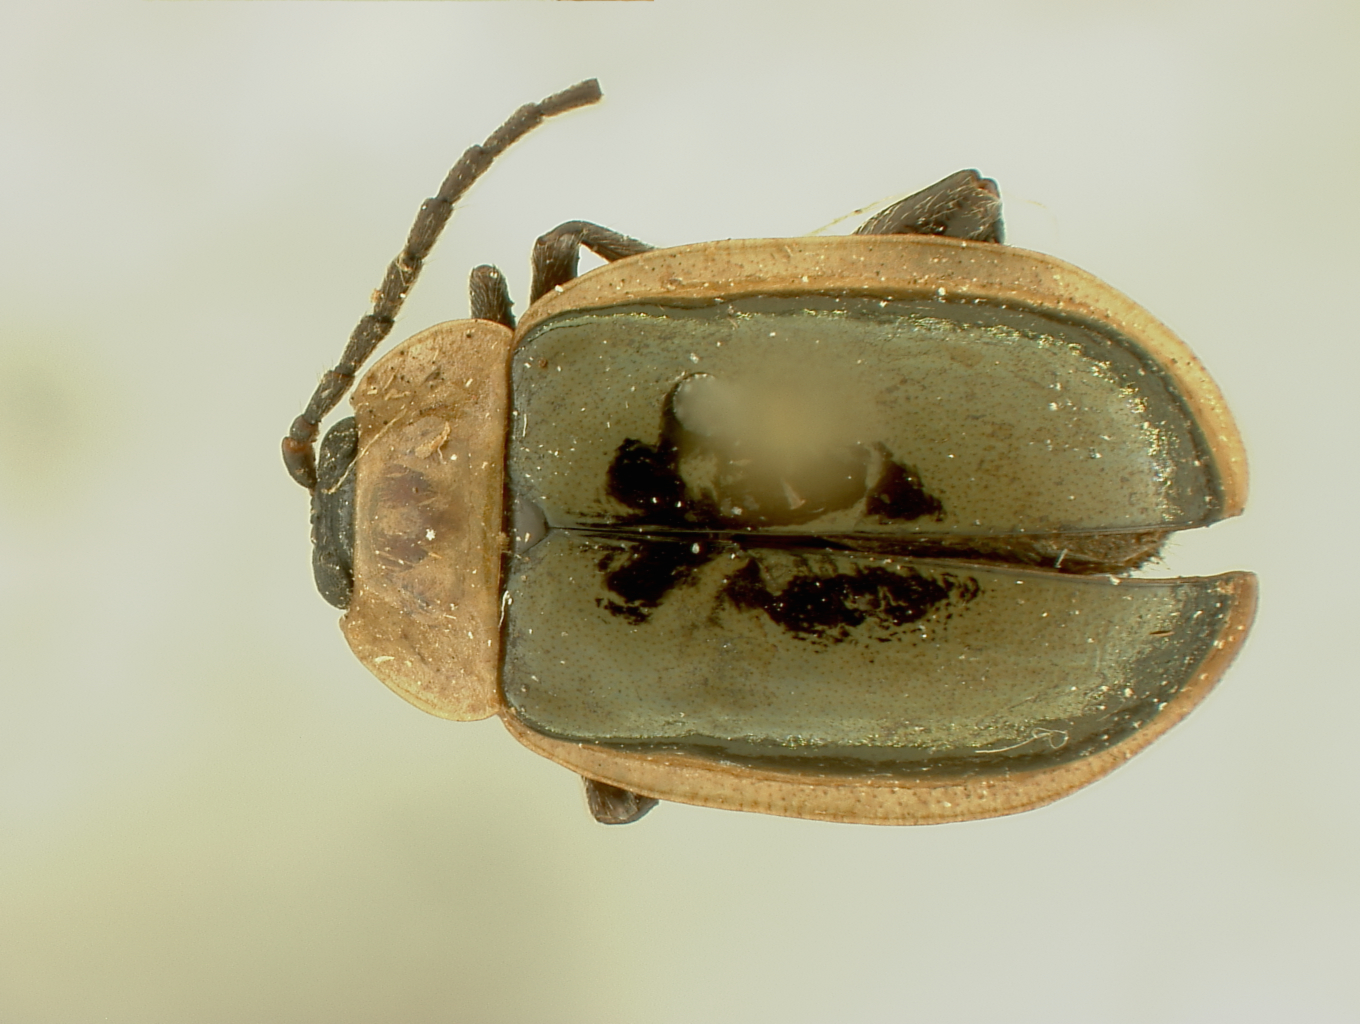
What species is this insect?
Asphaera reflexicollis
